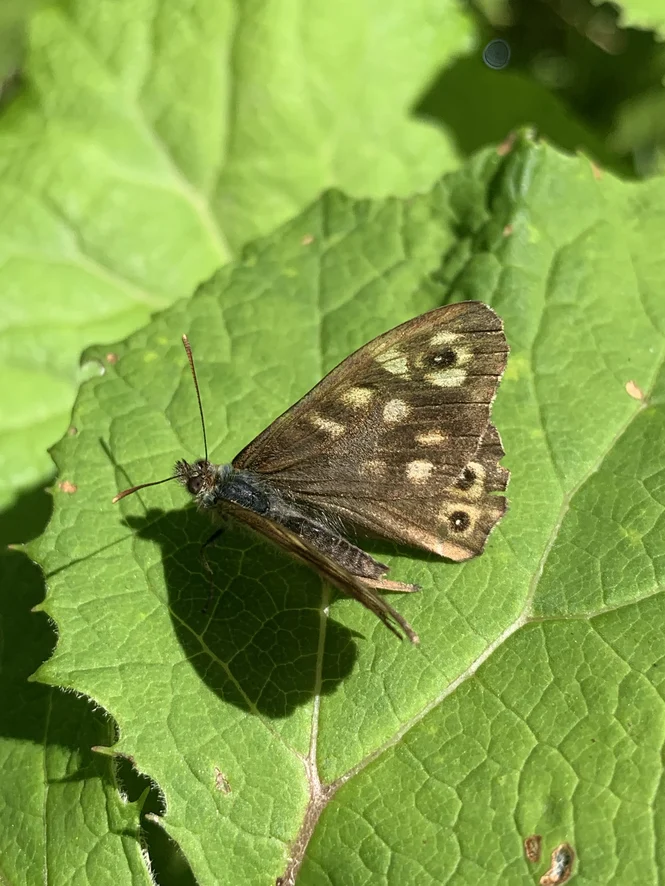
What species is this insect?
Pararge aegeria
